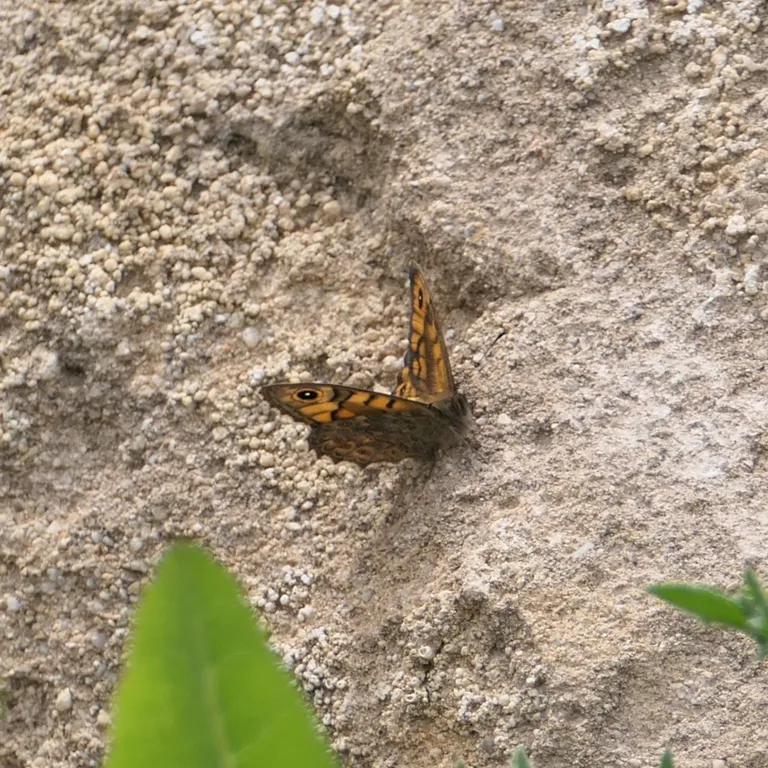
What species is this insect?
Lasiommata megera (also Pararge megera)
